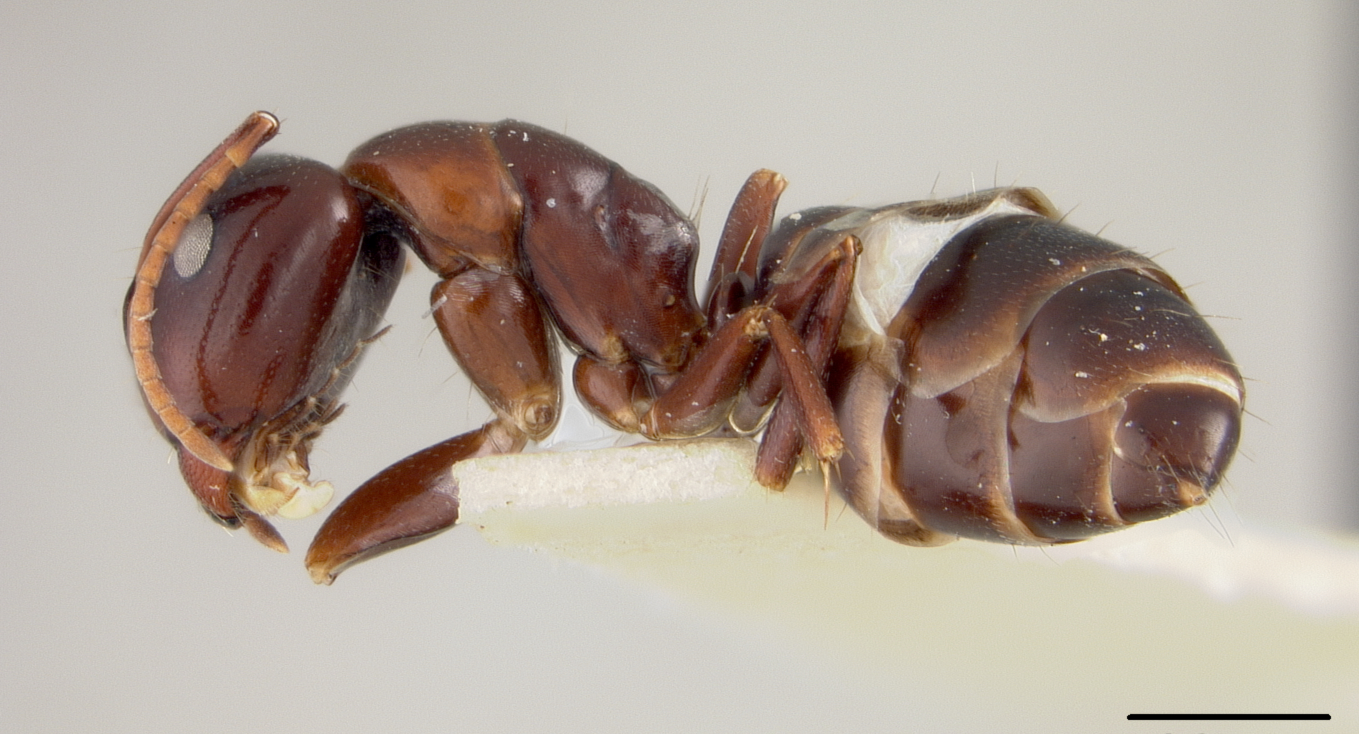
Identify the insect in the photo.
Camponotus pertusus
